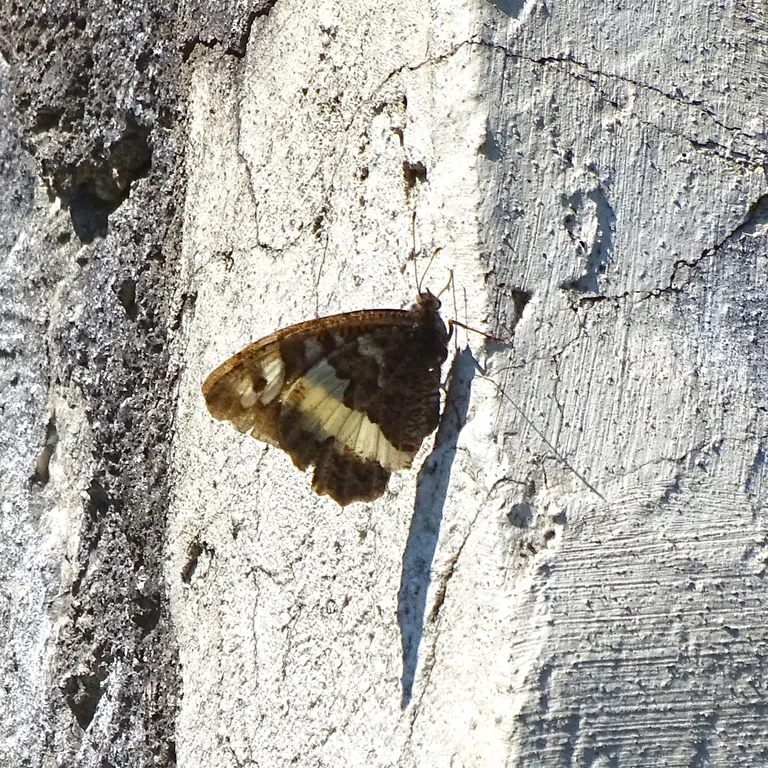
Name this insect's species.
Brintesia circe
